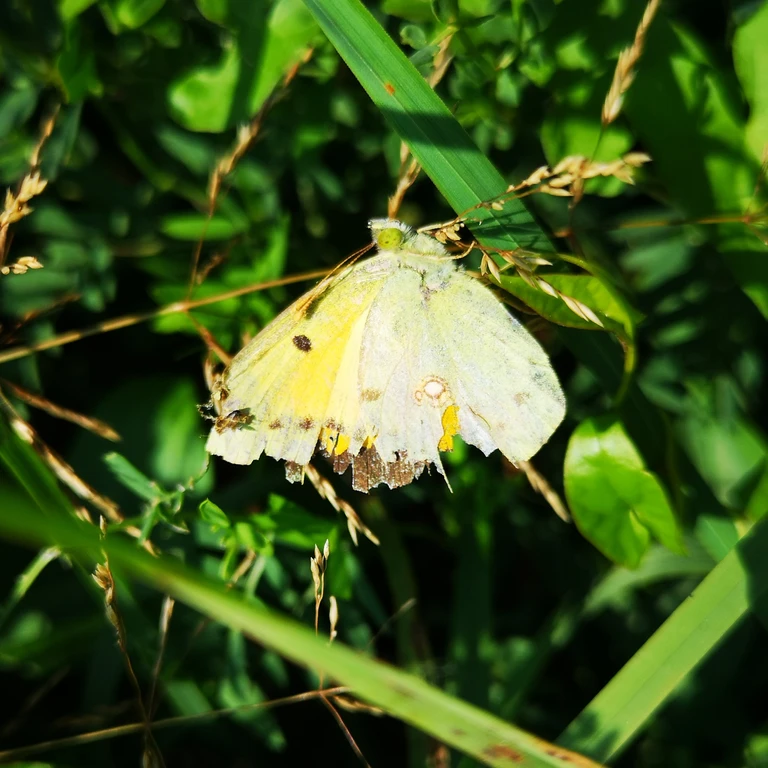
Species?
Colias croceus
